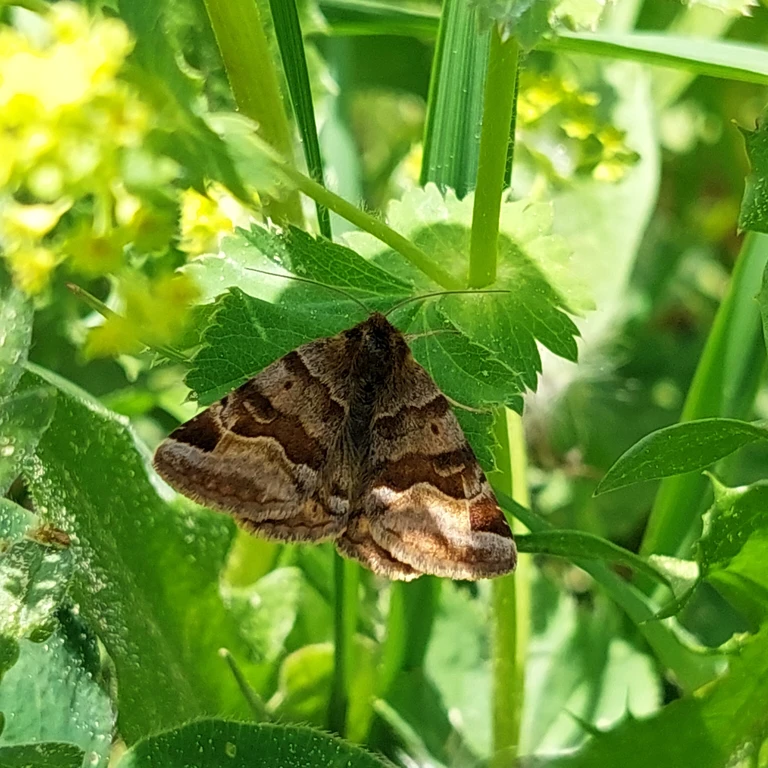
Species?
Euclidia glyphica
